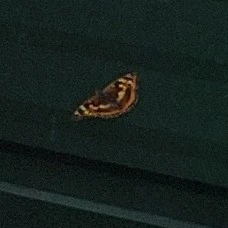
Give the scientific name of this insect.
Apatura ilia
